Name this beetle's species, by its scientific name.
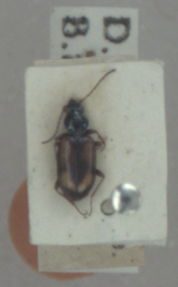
Bembidion femoratum
